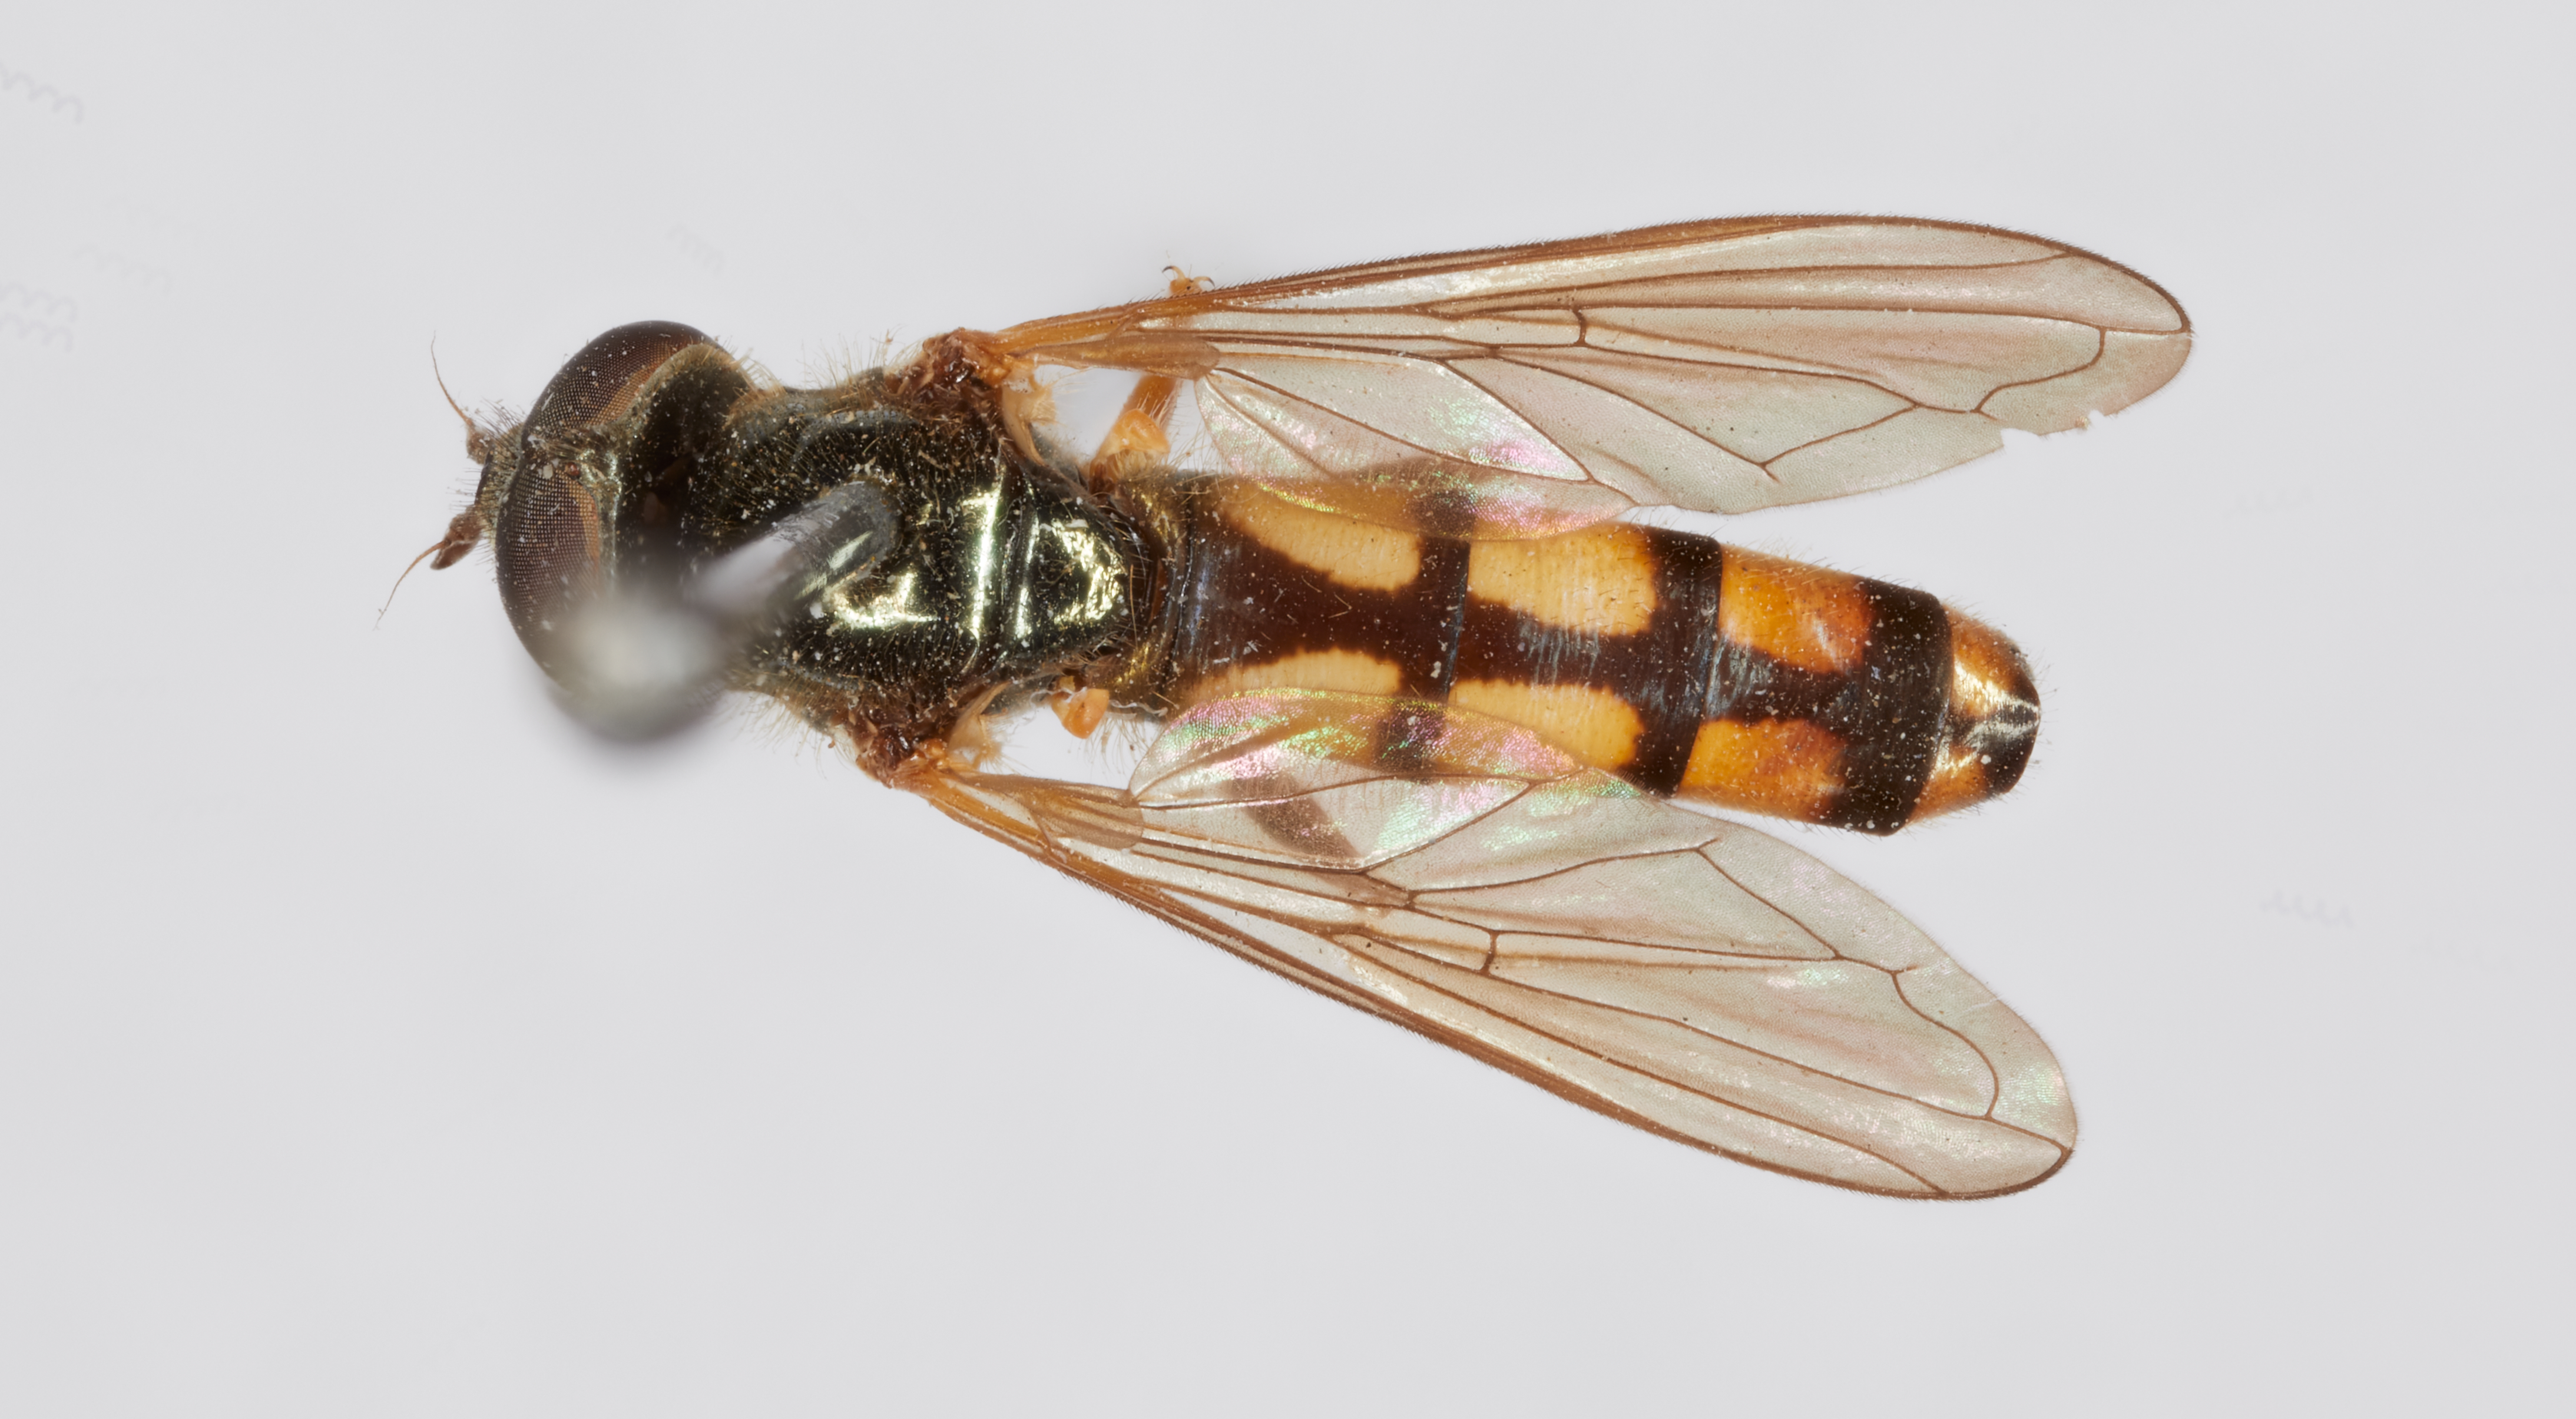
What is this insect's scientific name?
Platycheirus chaetopodus
